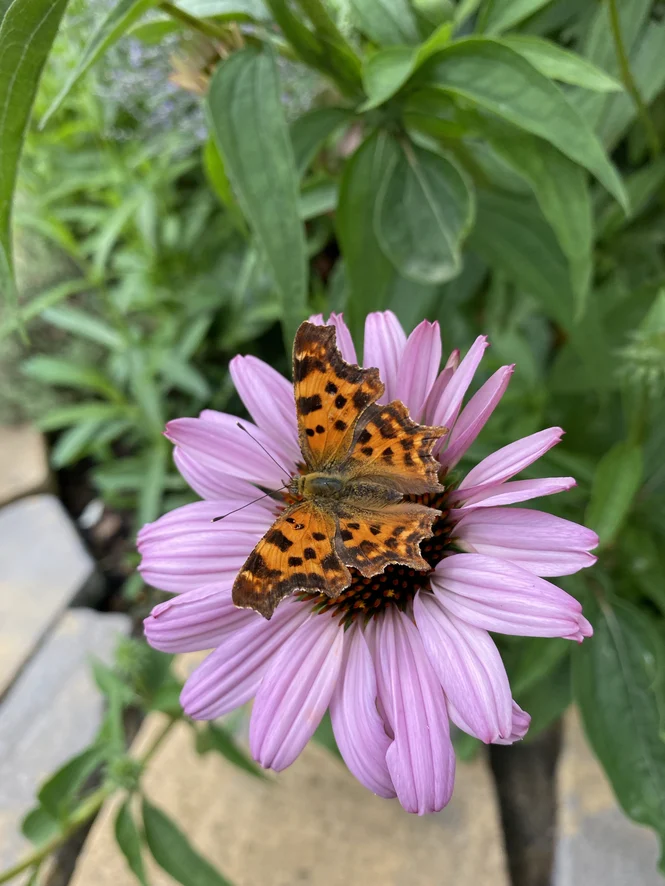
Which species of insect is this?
Polygonia c-album
